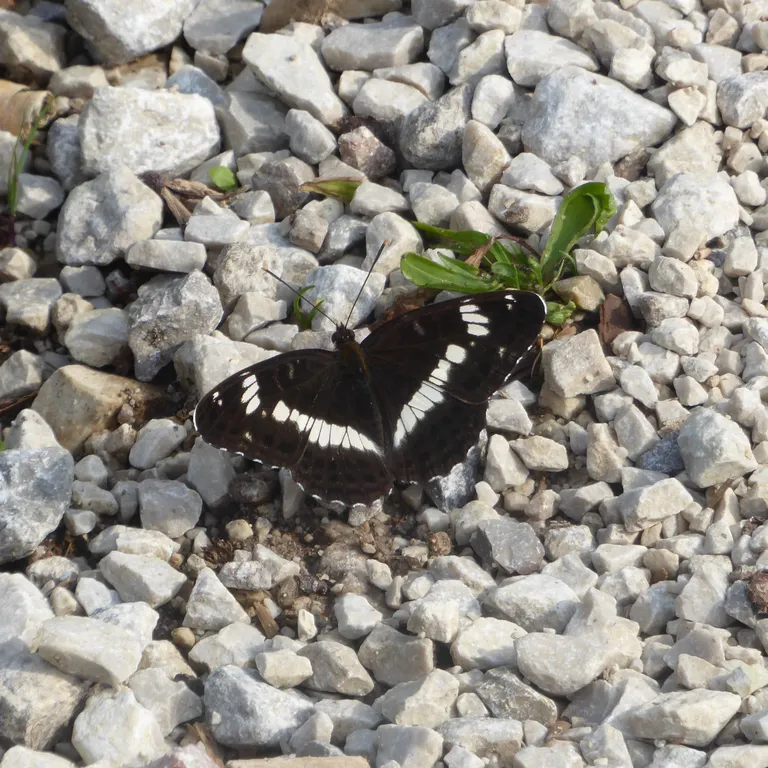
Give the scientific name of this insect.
Limenitis camilla (also Ladoga camilla)
